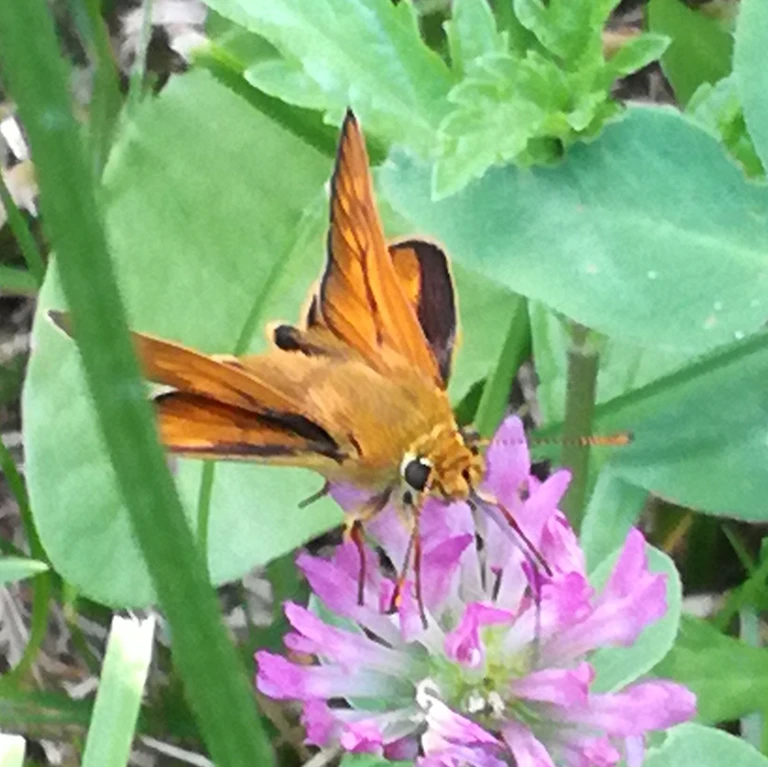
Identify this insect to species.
Ochlodes sylvanus (also Ochlodes venata)
